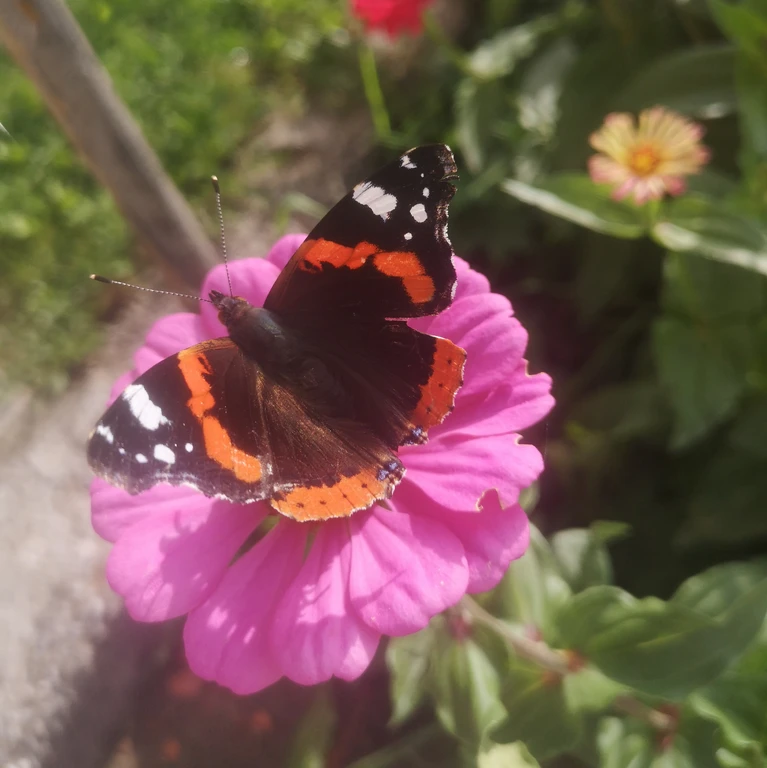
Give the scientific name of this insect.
Vanessa atalanta
